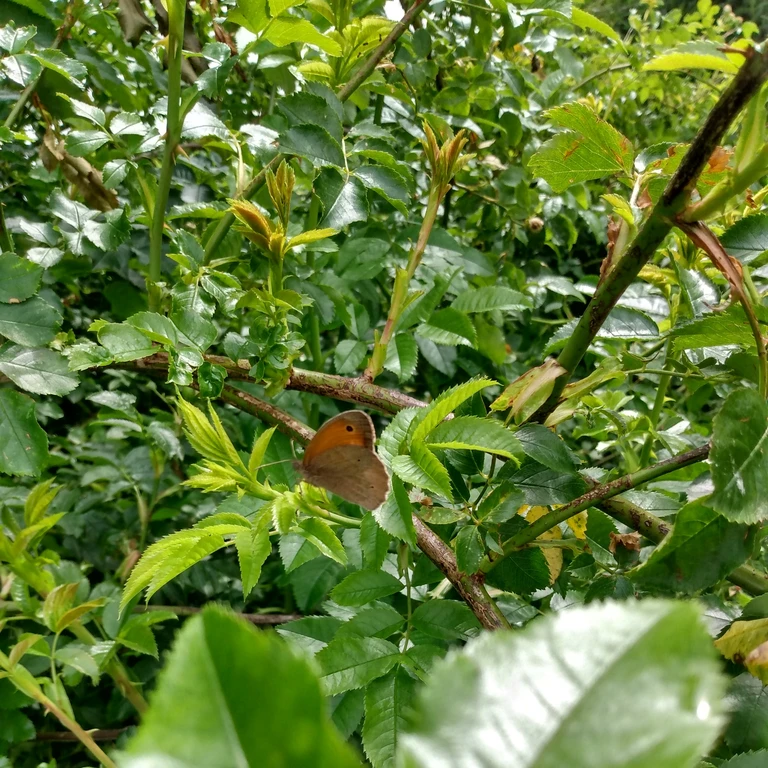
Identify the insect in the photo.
Maniola jurtina
